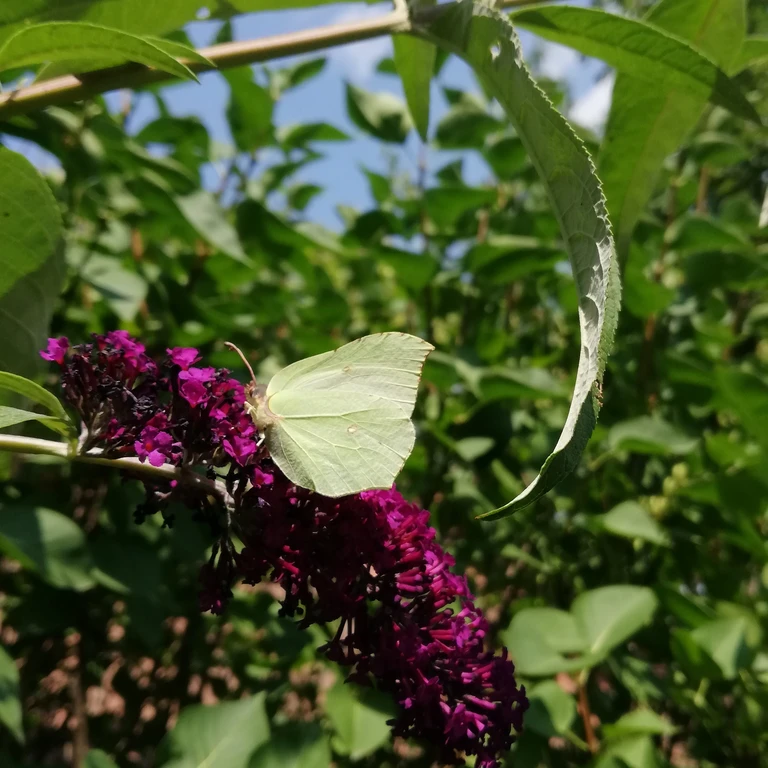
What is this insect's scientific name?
Gonepteryx rhamni
